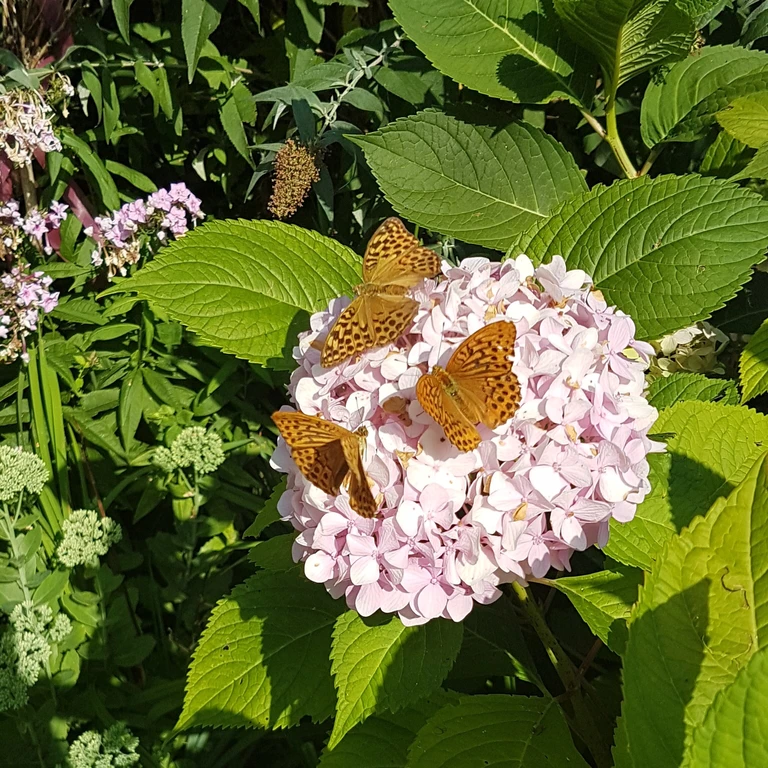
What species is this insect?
Argynnis paphia
